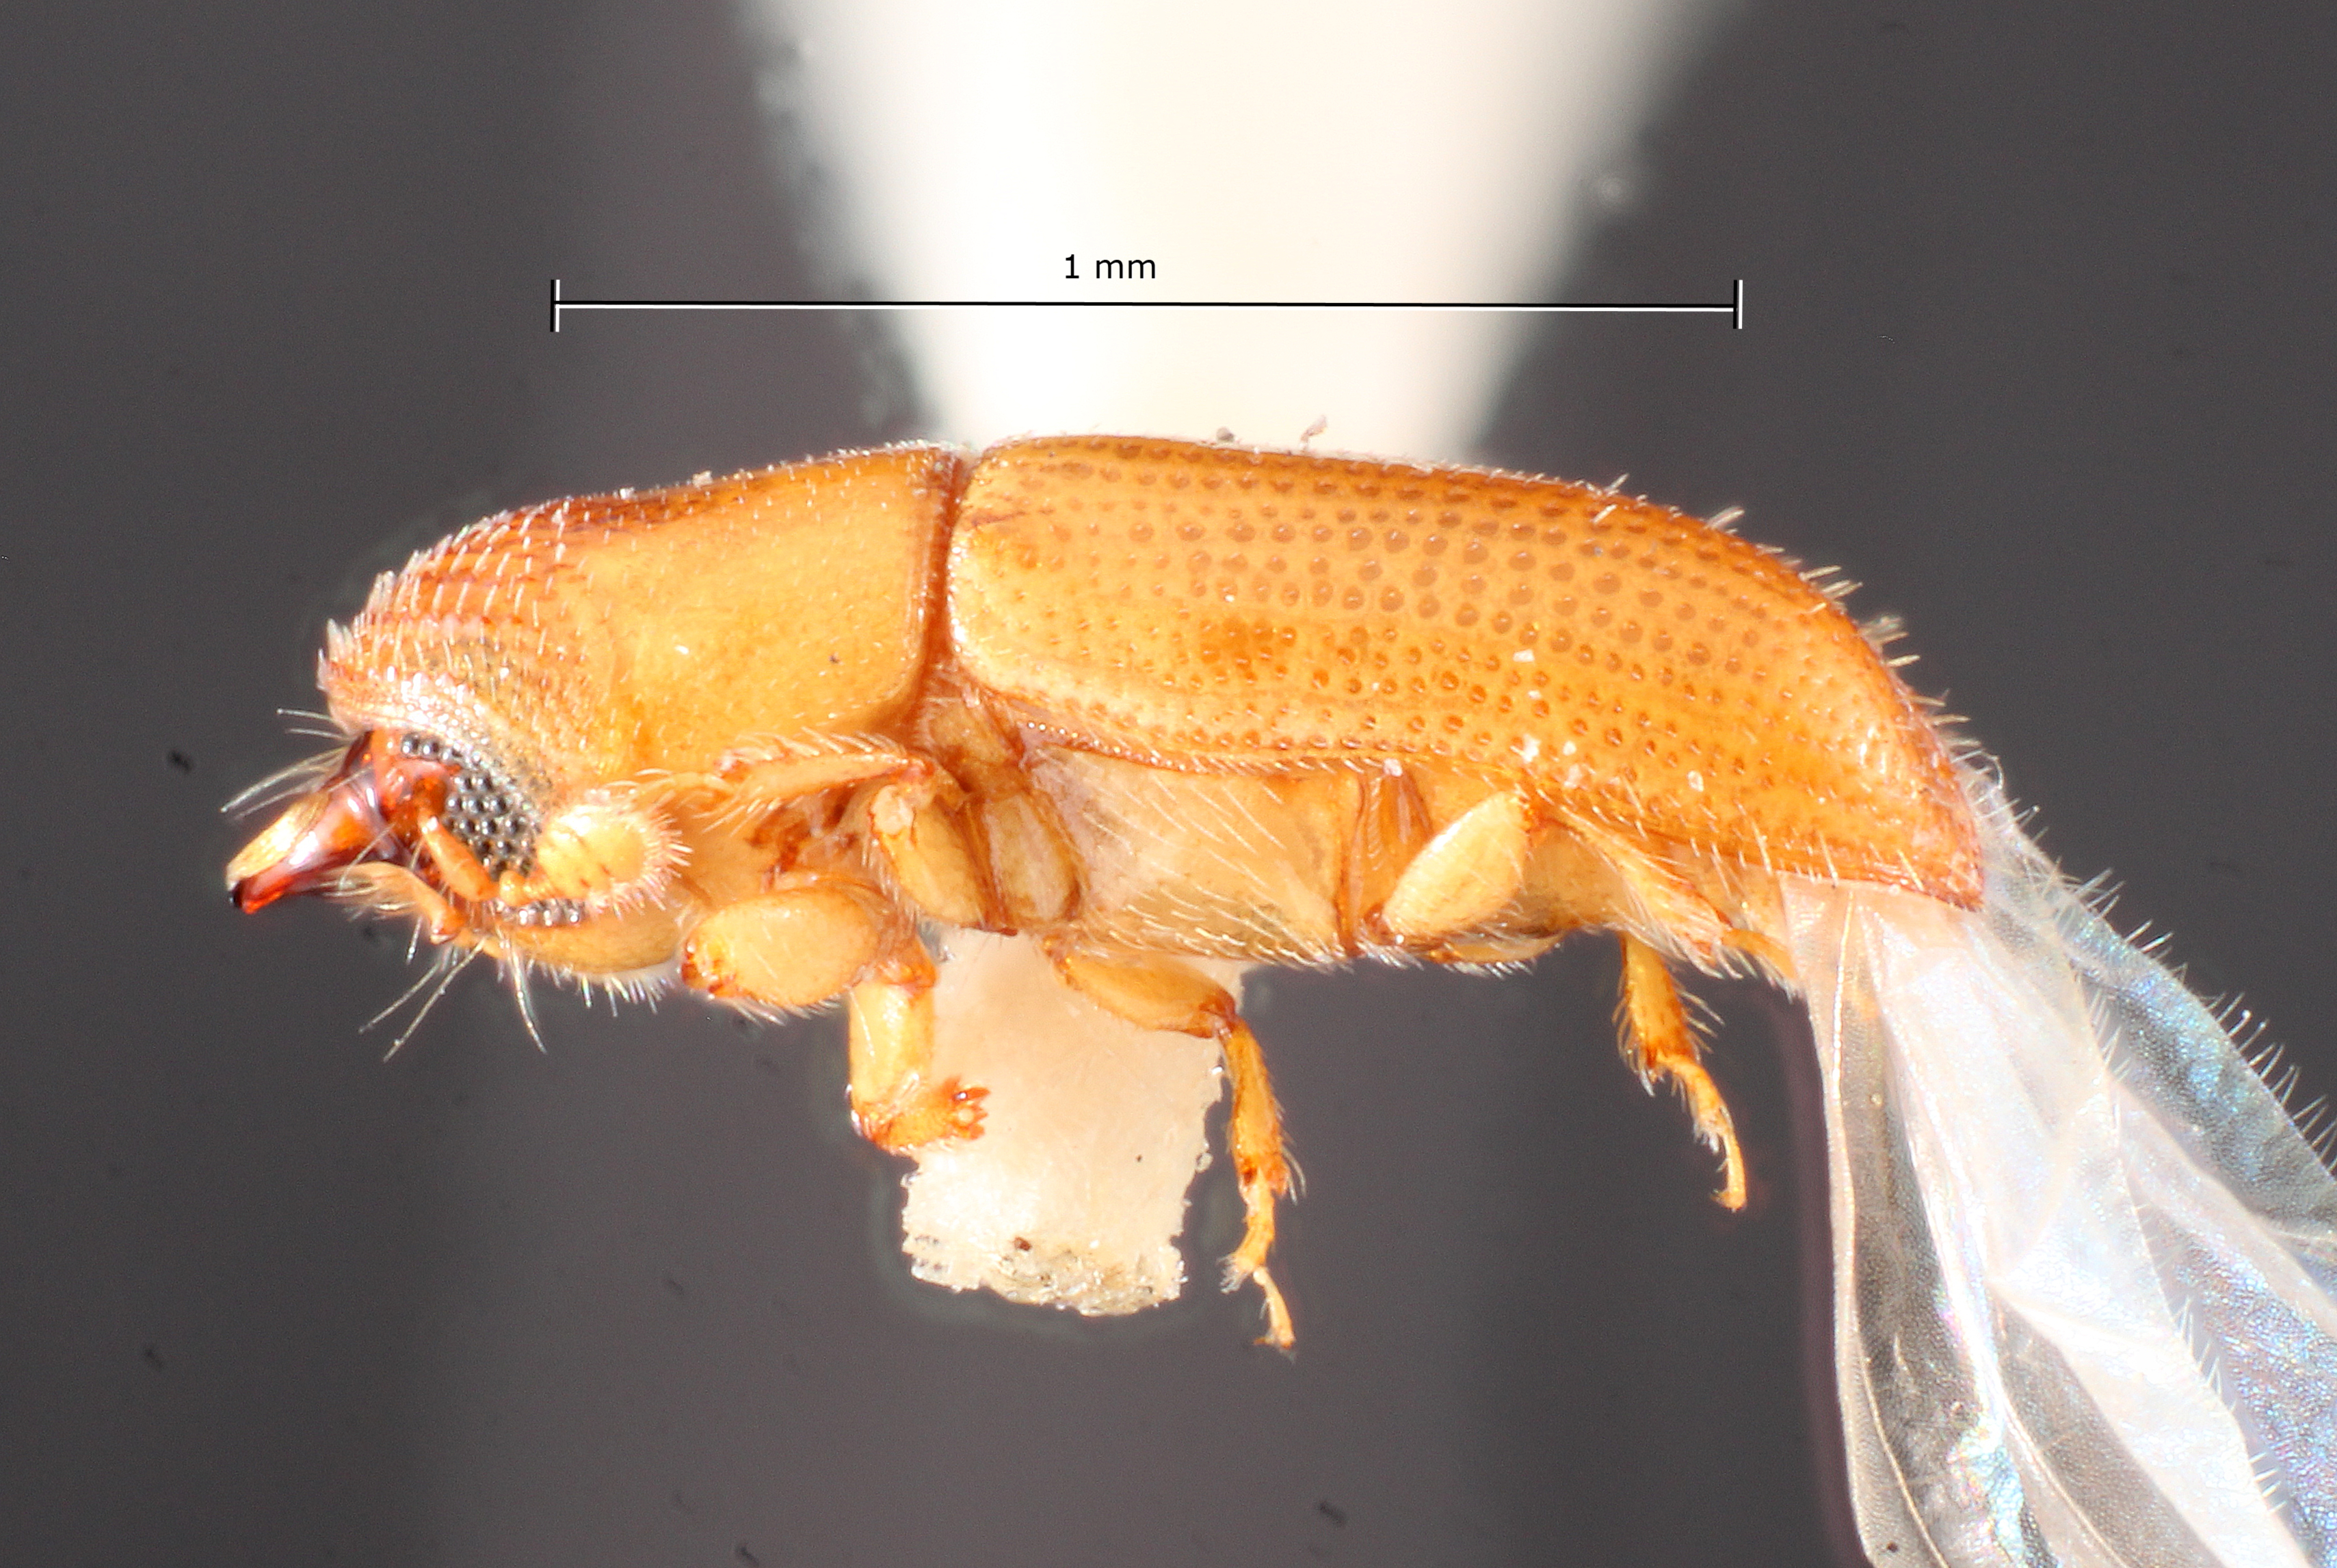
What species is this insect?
Gnatholeptus panamensis
